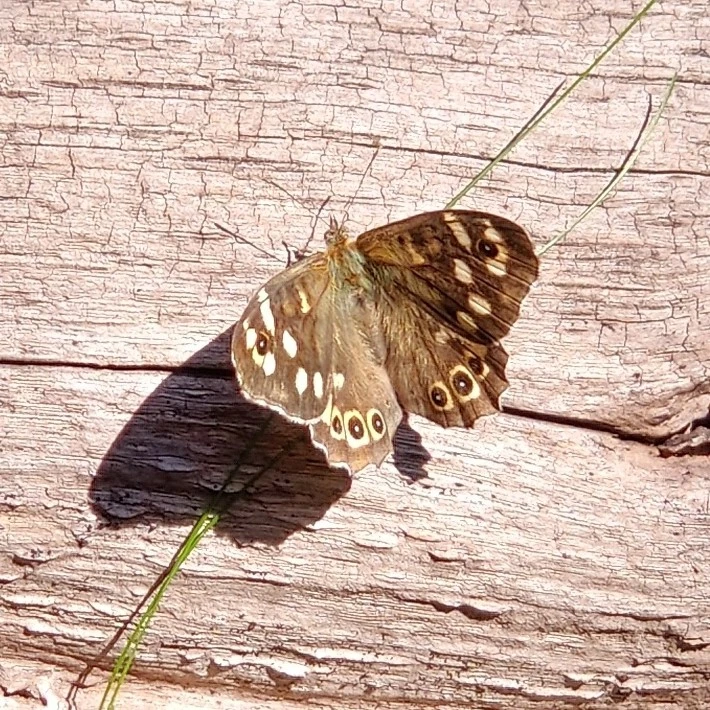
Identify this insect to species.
Pararge aegeria
